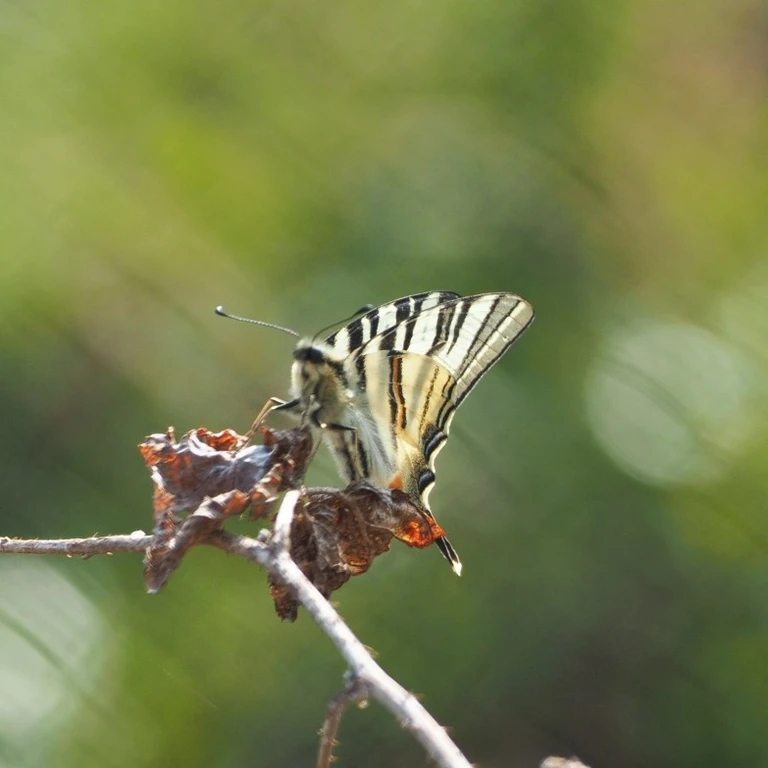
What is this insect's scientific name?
Iphiclides podalirius
